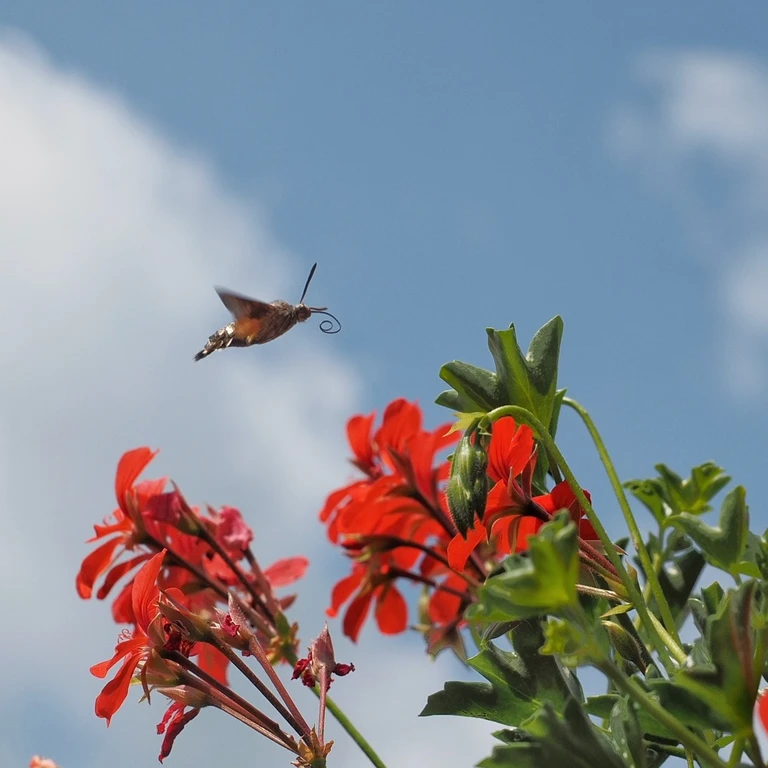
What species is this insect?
Macroglossum stellatarum
